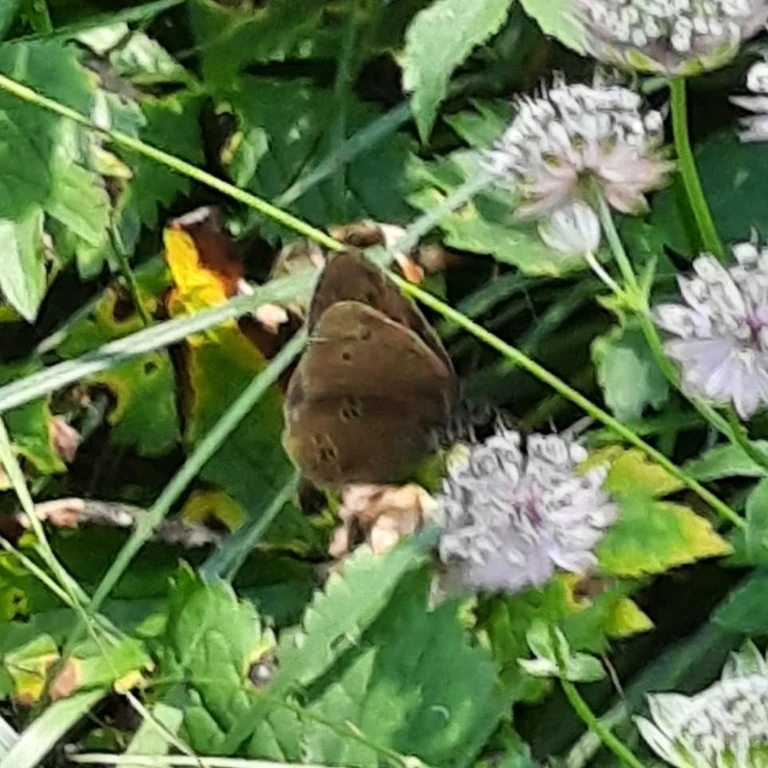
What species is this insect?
Aphantopus hyperantus
